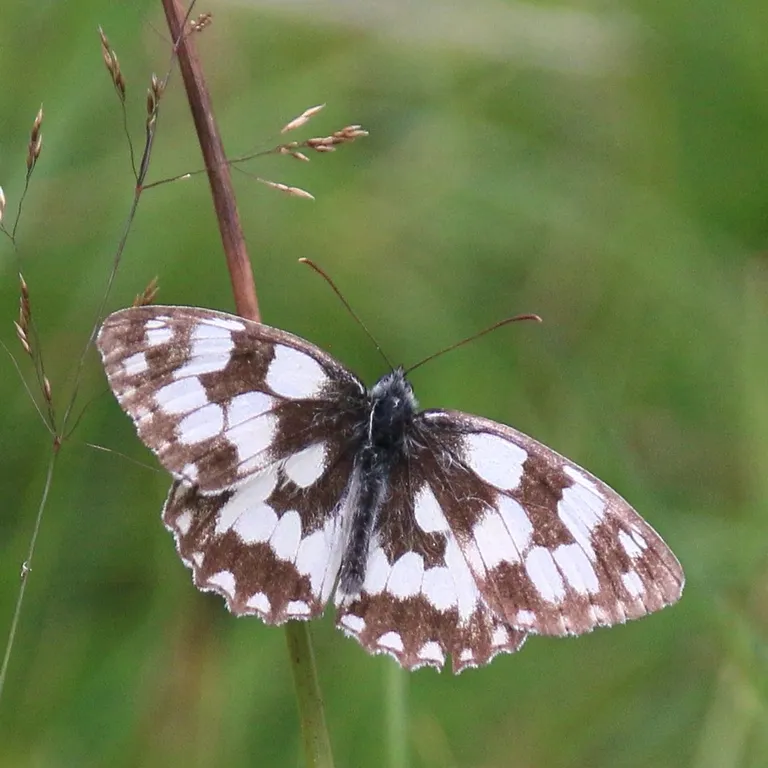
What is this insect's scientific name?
Melanargia galathea
